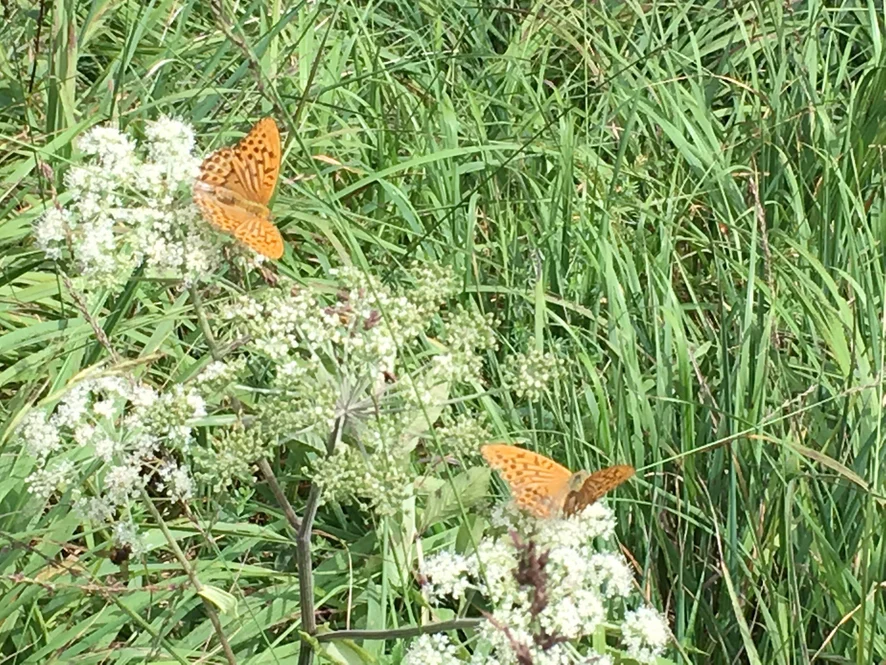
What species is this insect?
Argynnis paphia
